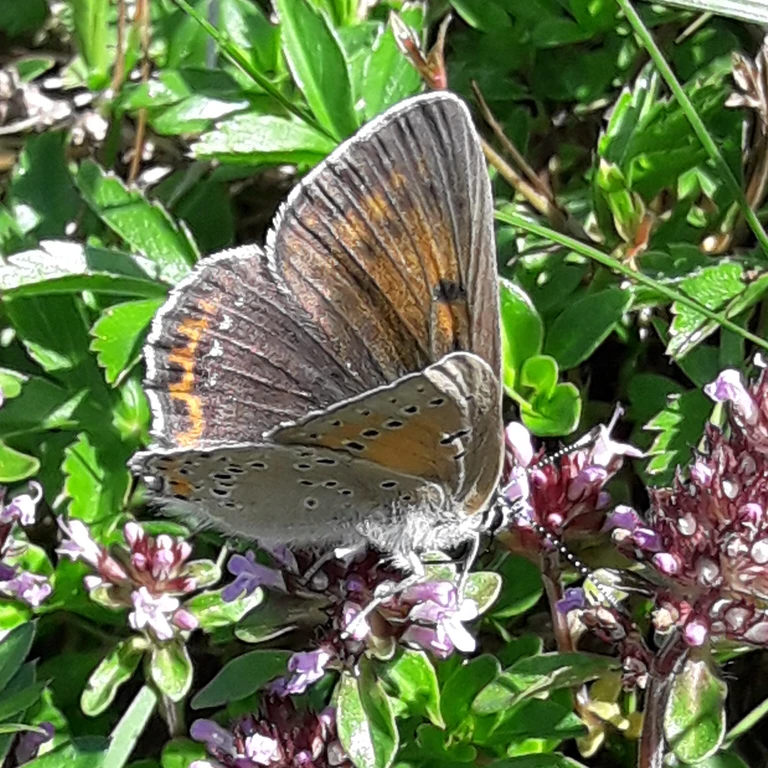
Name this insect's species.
Lycaena hippothoe (also Palaeochrysophanus hippothoe)
